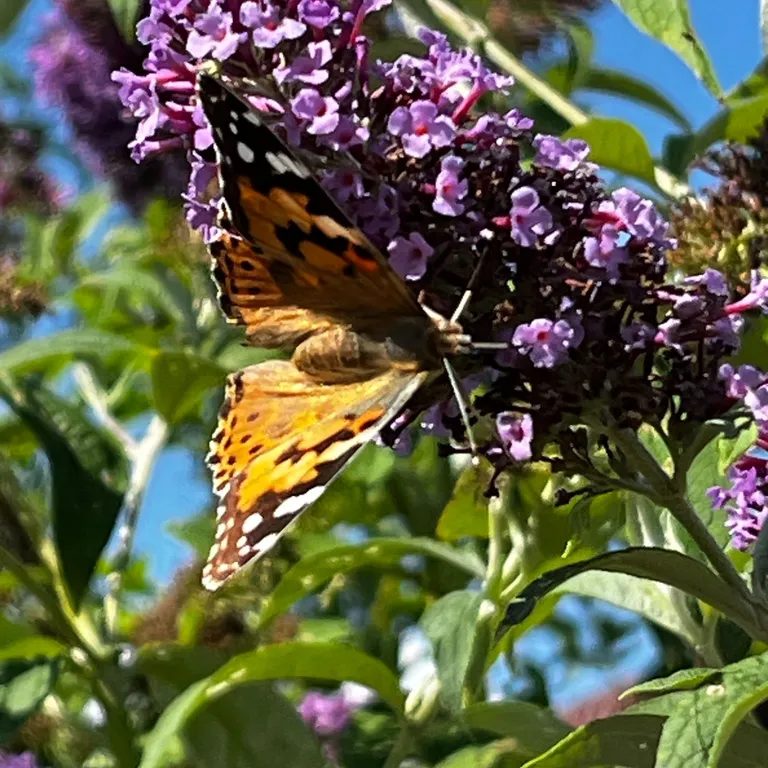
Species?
Vanessa cardui
